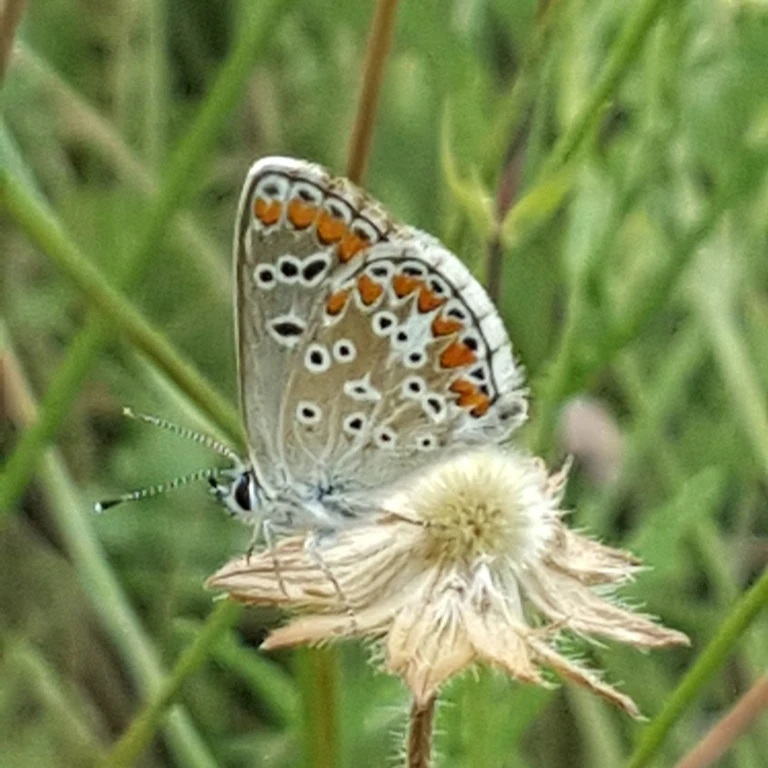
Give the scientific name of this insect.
Aricia agestis/artaxerxes
